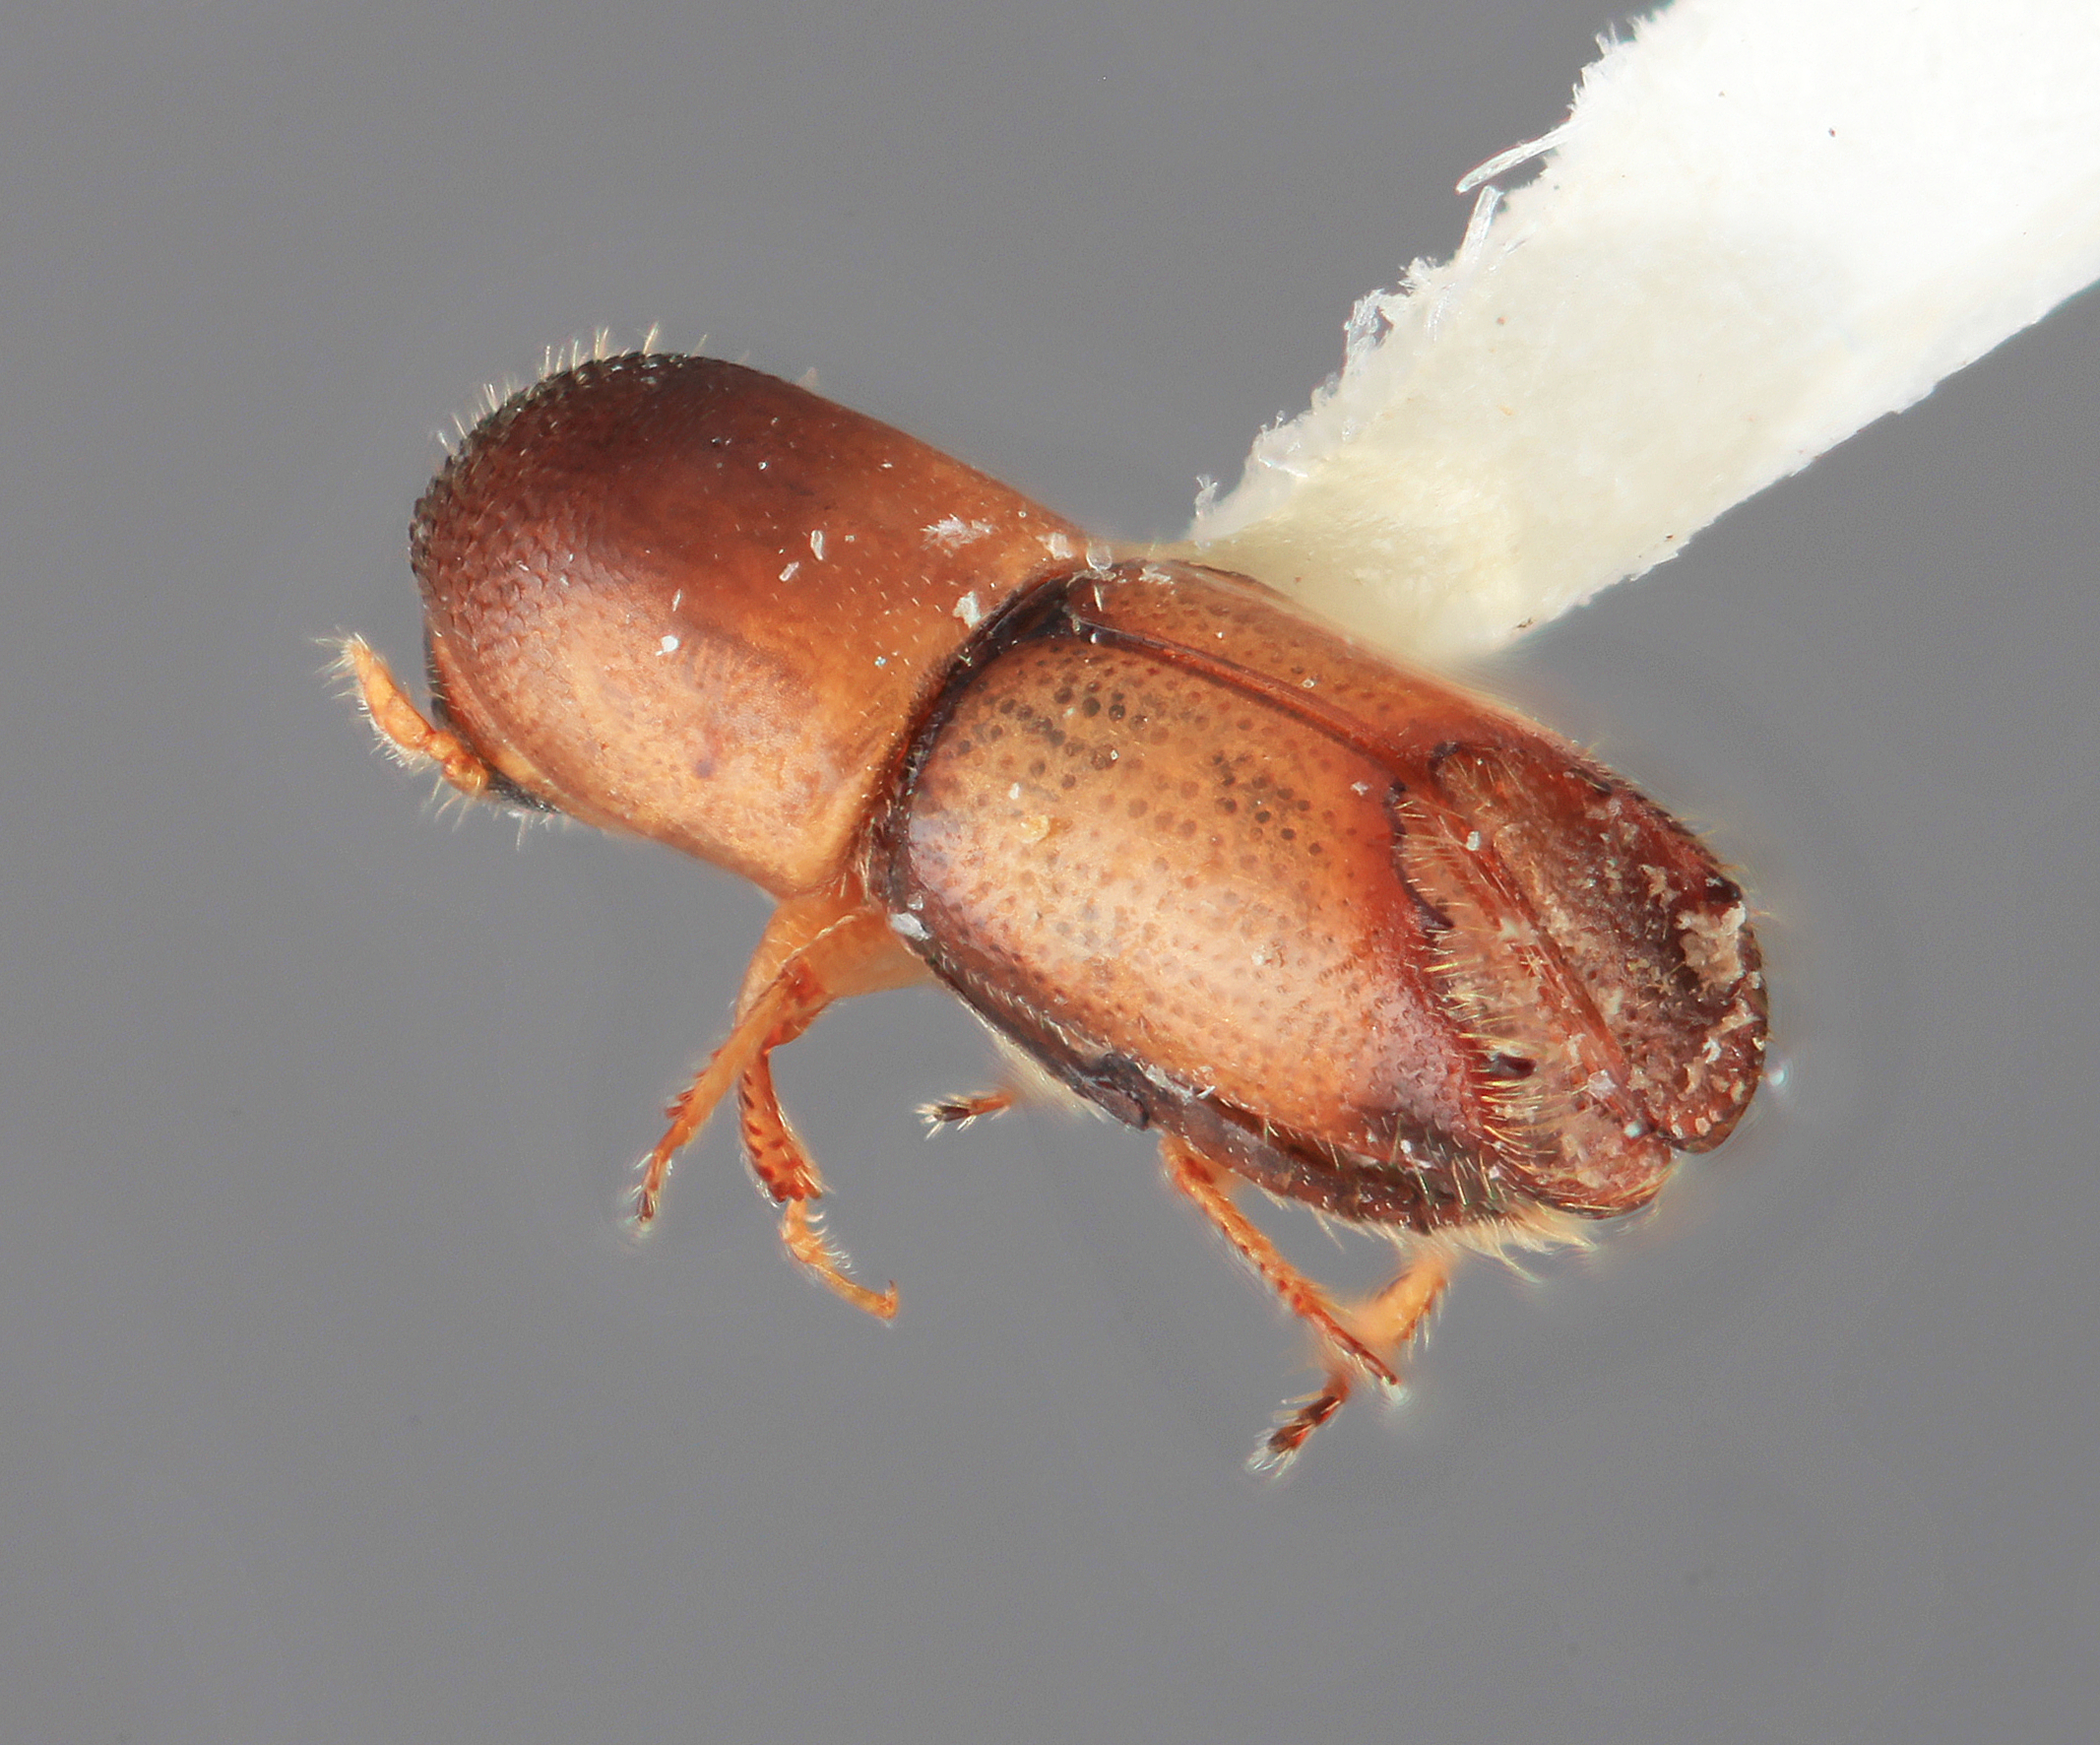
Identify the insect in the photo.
Monarthrum dolosum
